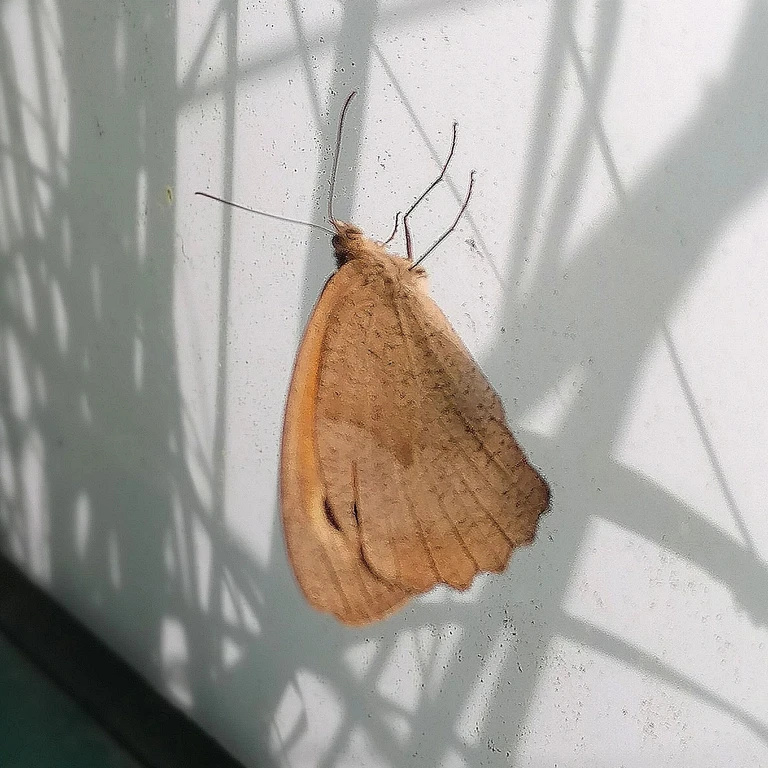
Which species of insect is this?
Maniola jurtina
